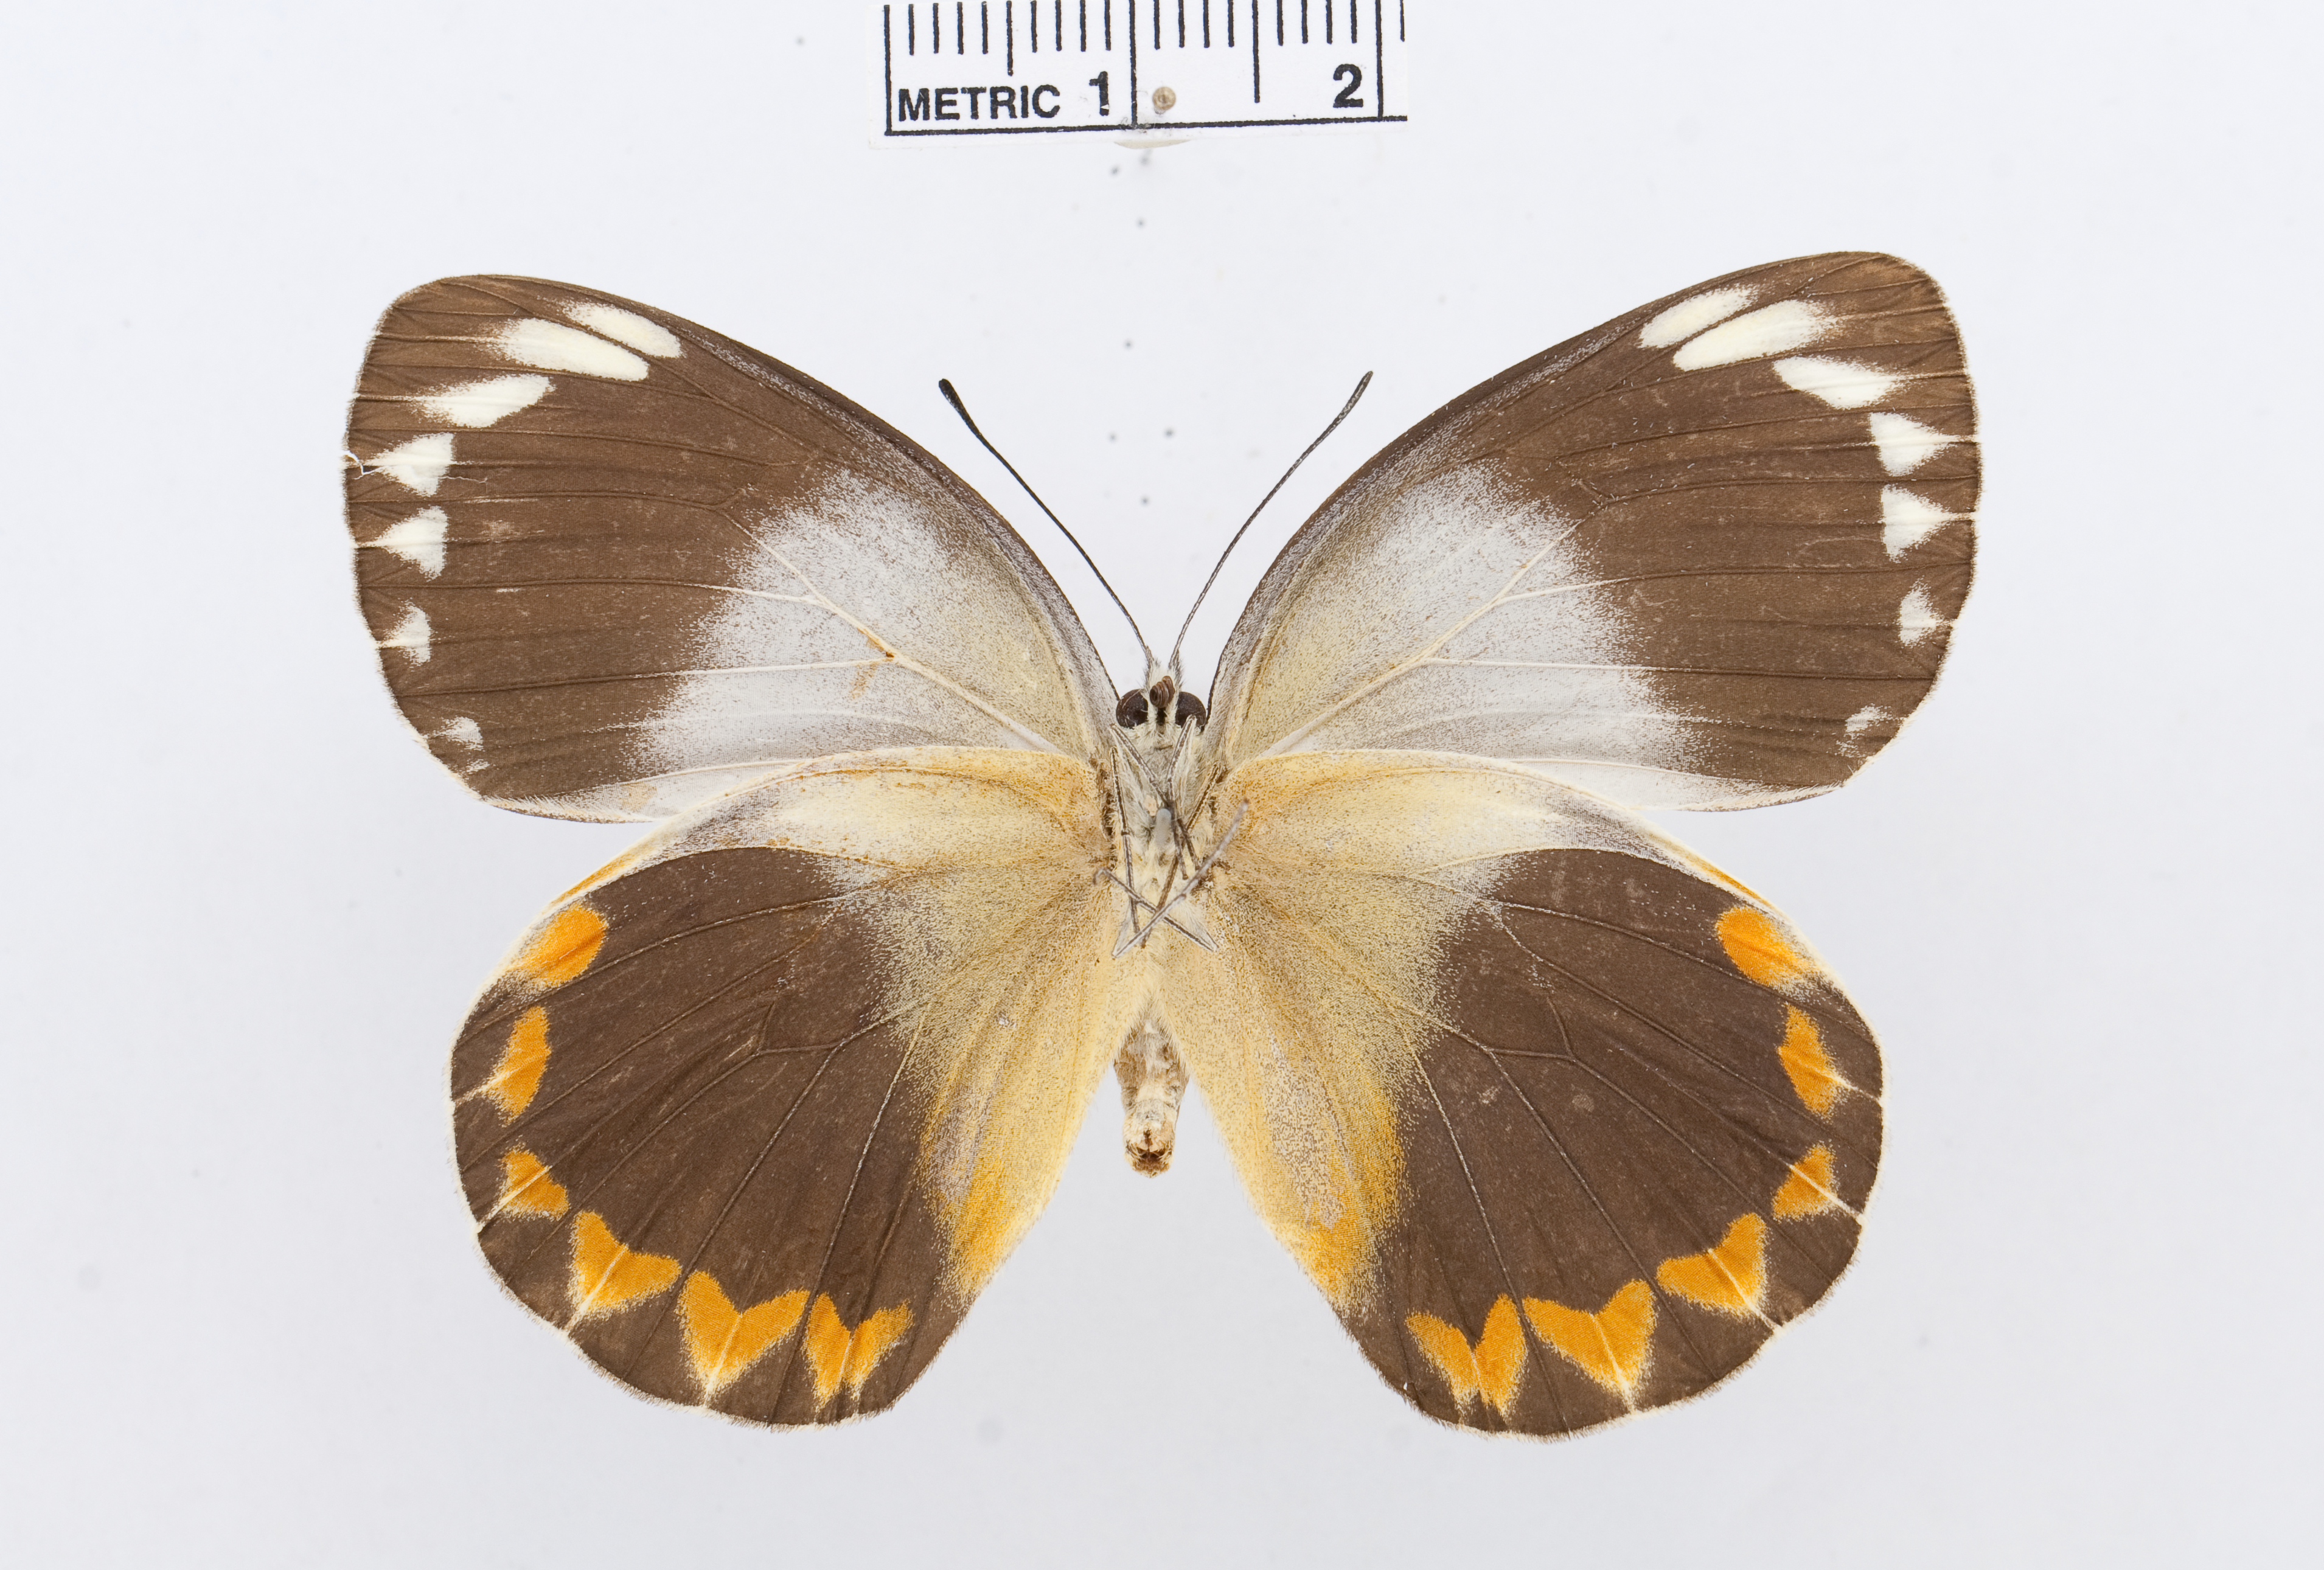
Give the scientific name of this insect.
Delias candida
